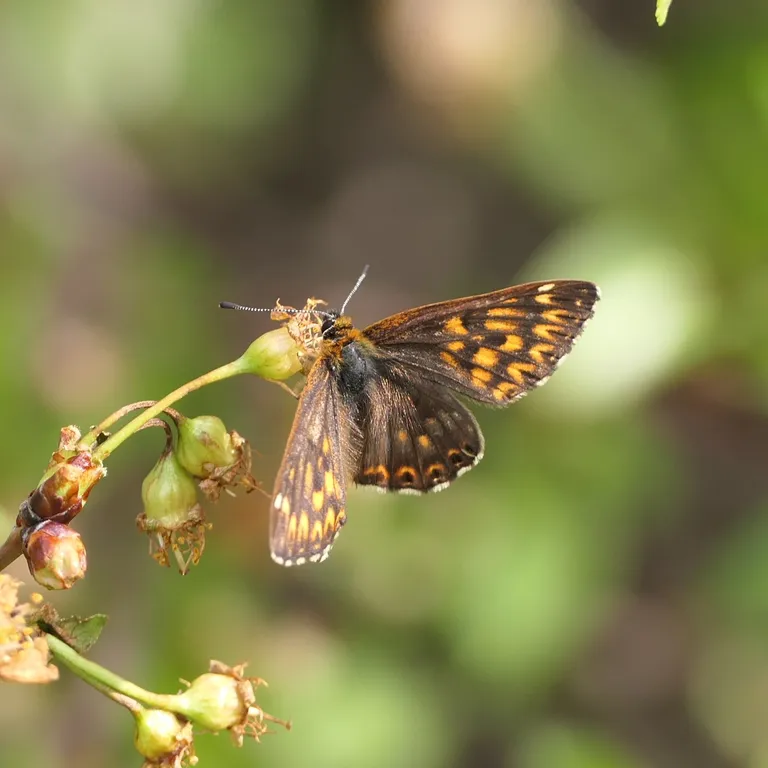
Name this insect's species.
Hamearis lucina
